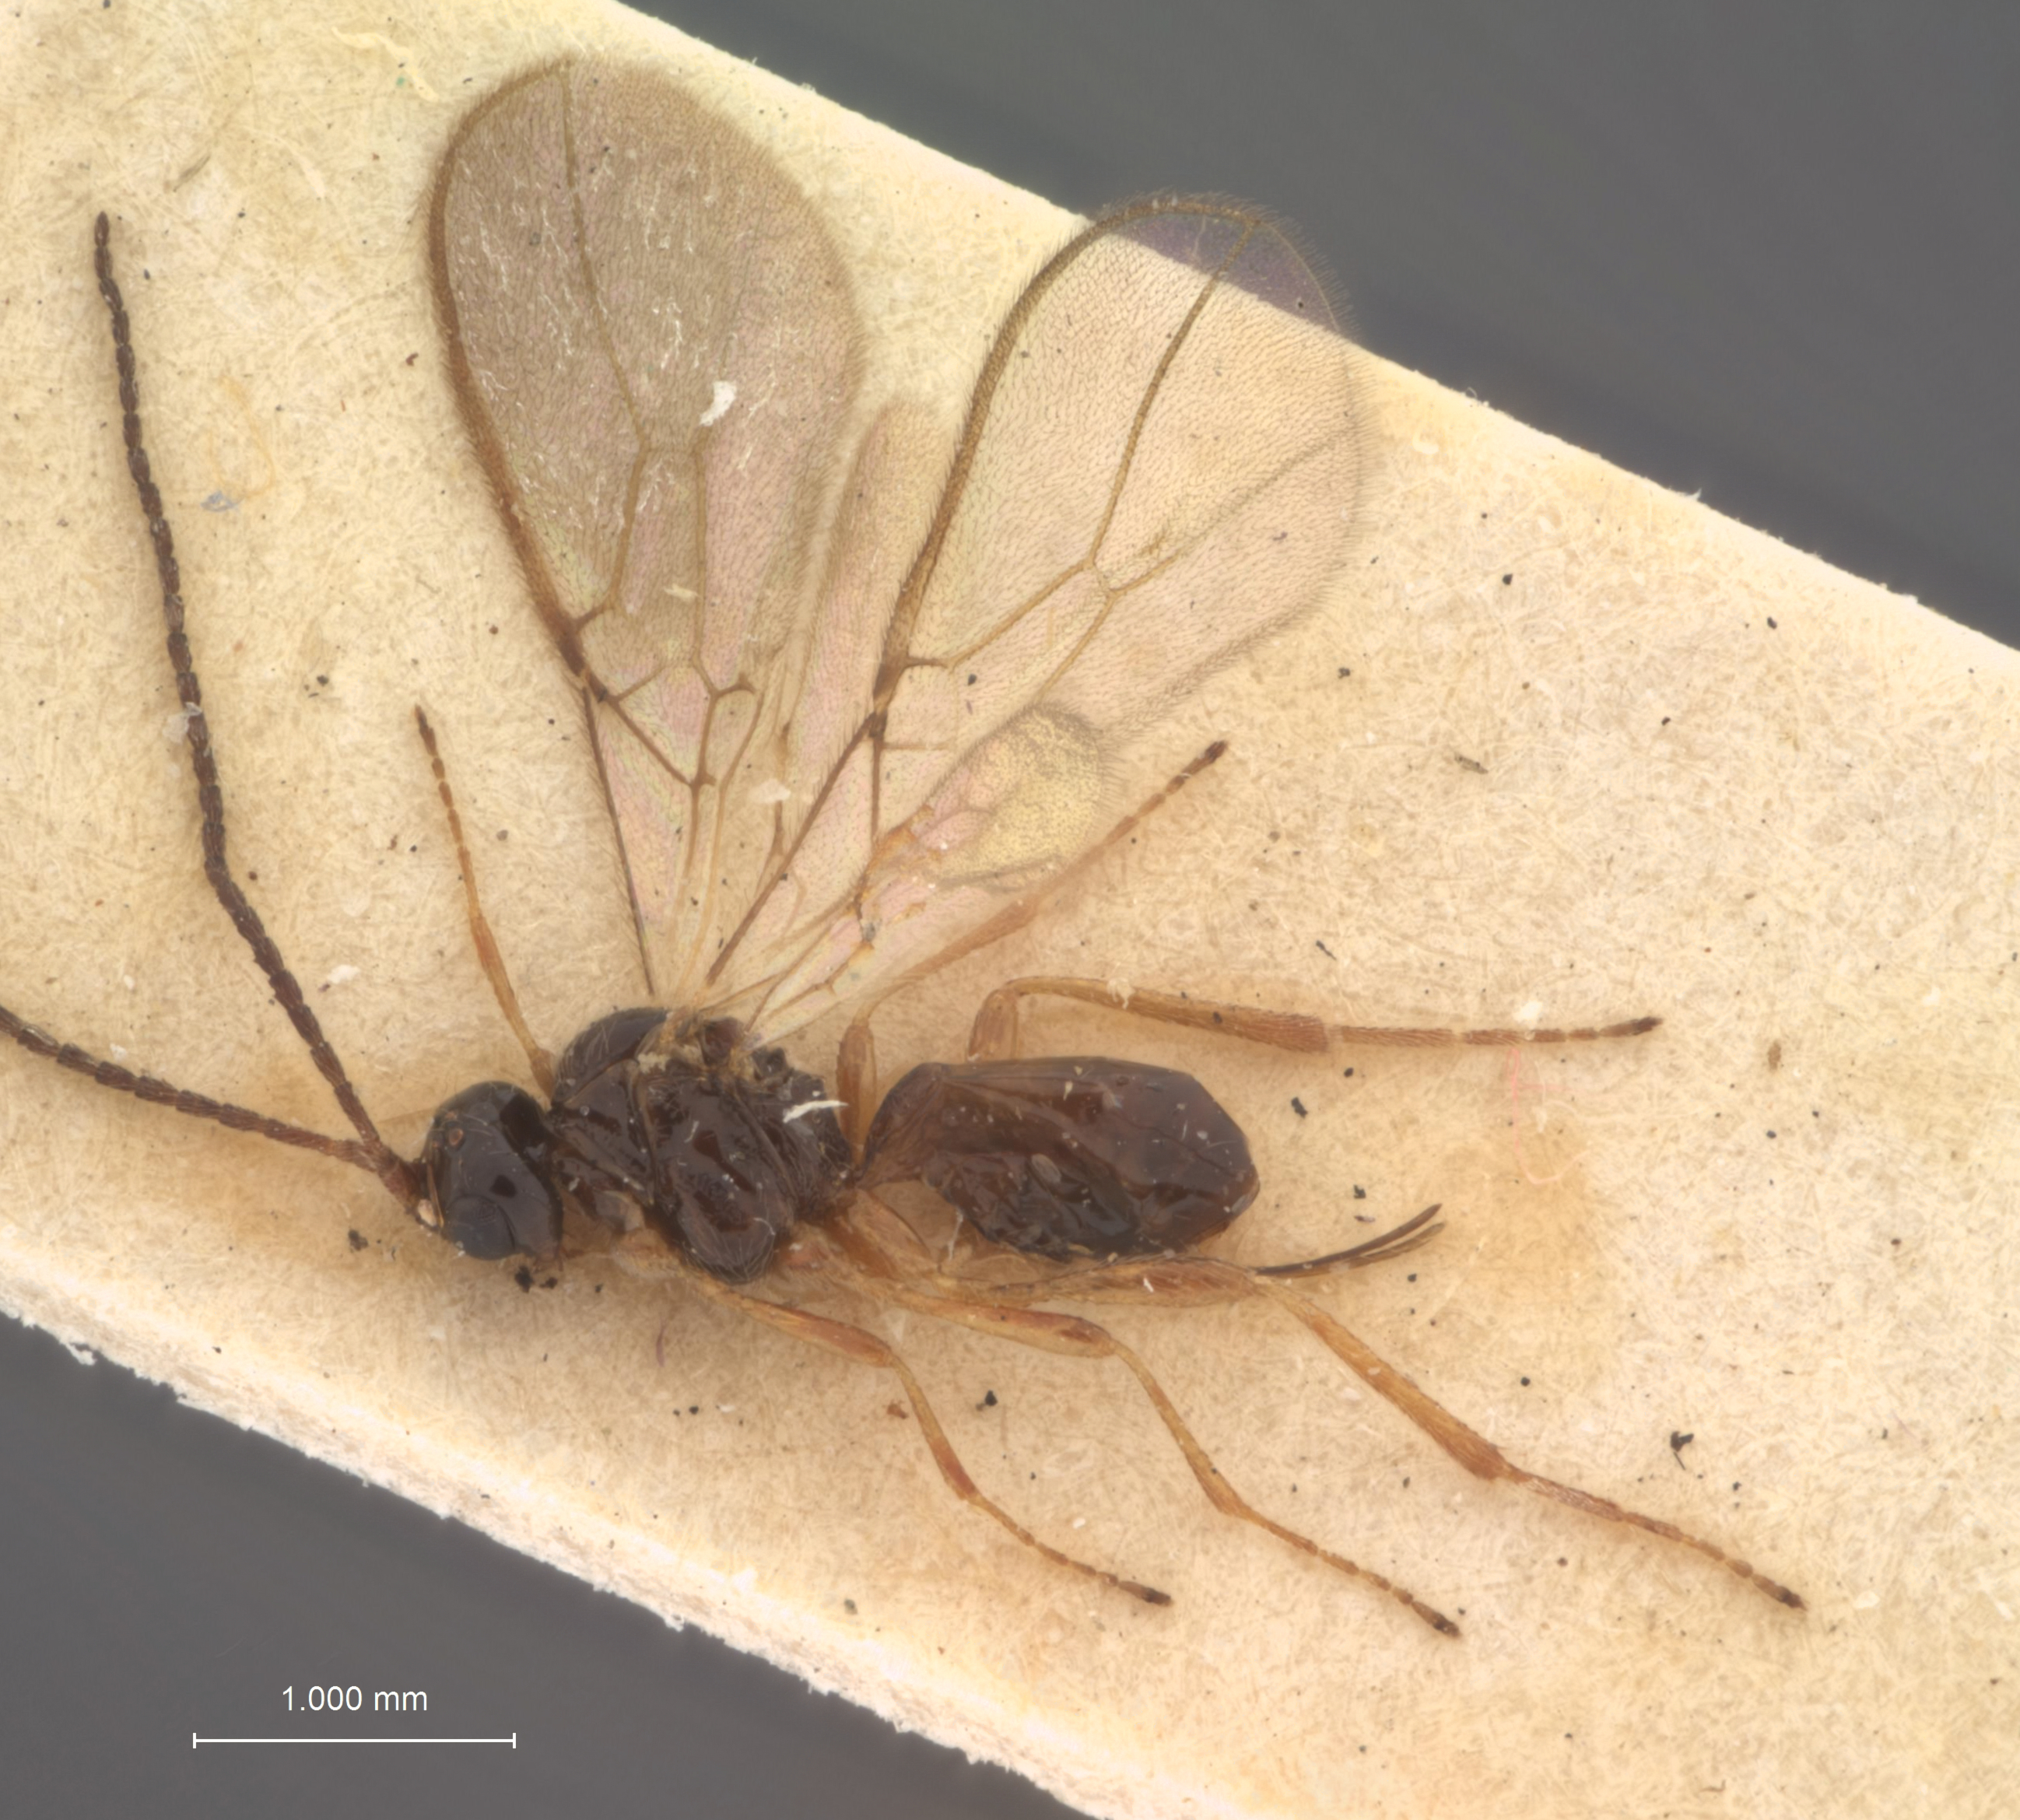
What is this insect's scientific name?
Aspilota denticulata
